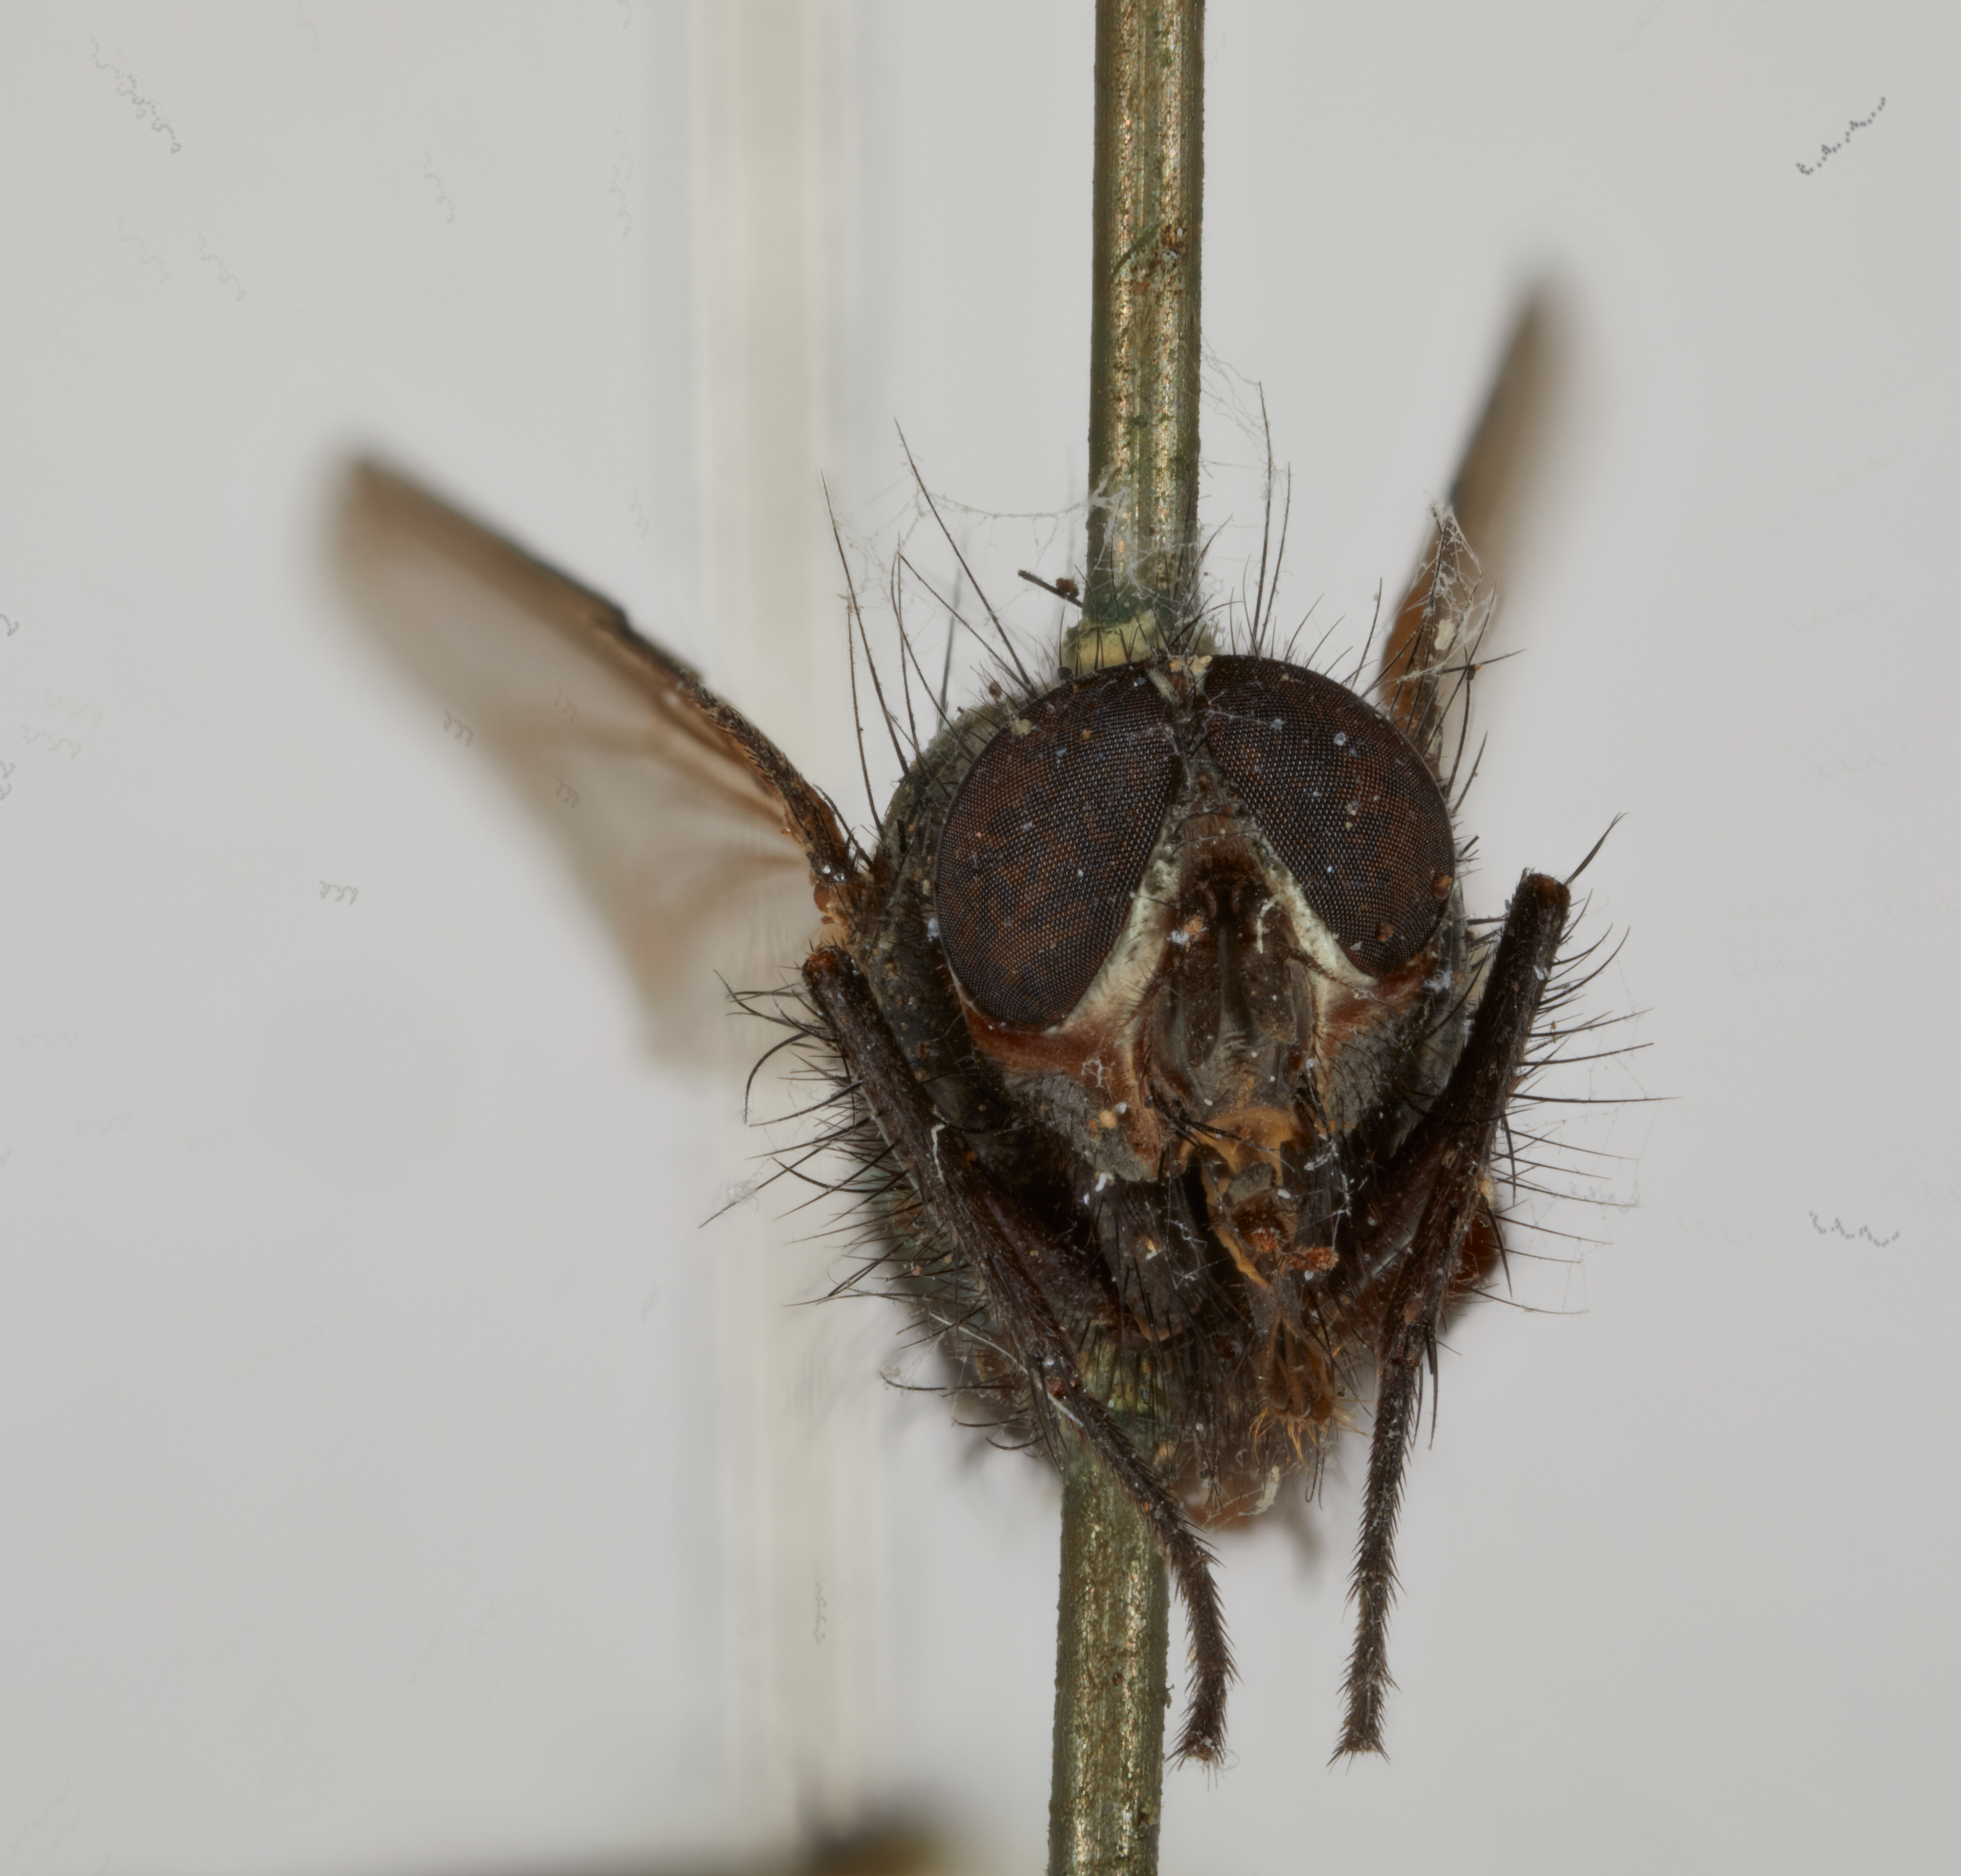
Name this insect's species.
Melinda hokkaidensis
